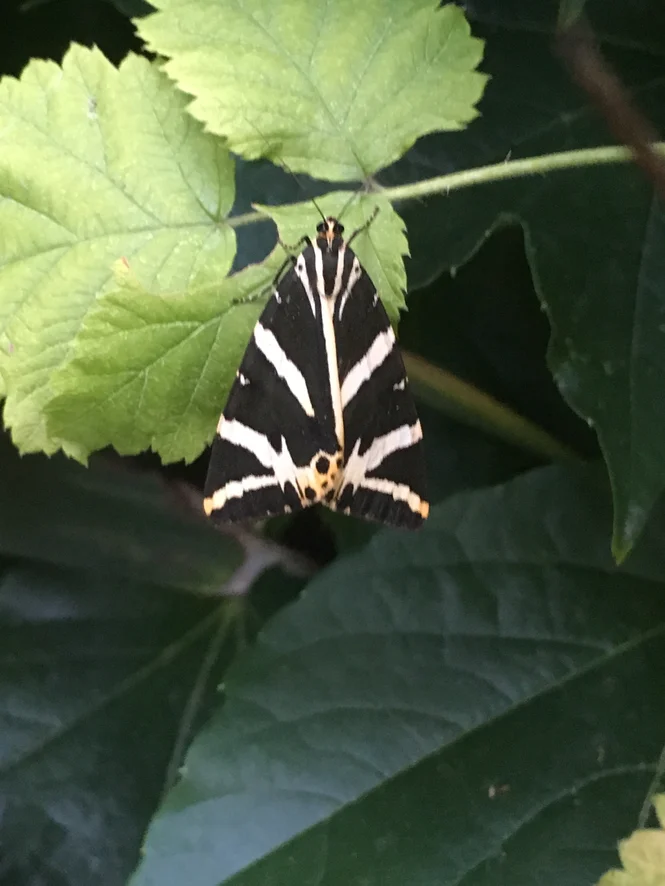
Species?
Euplagia quadripunctaria
